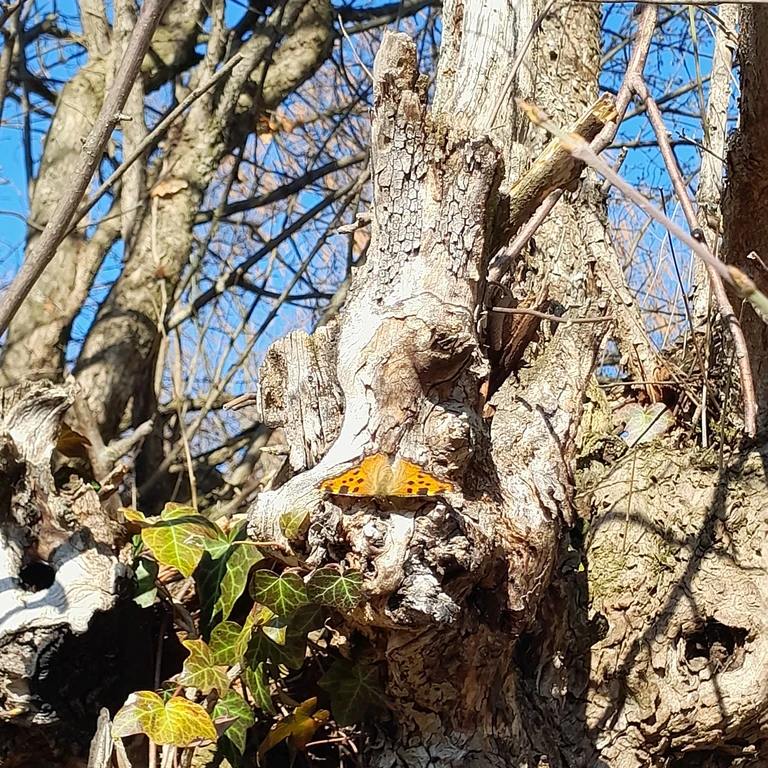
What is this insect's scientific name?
Nymphalis polychloros
